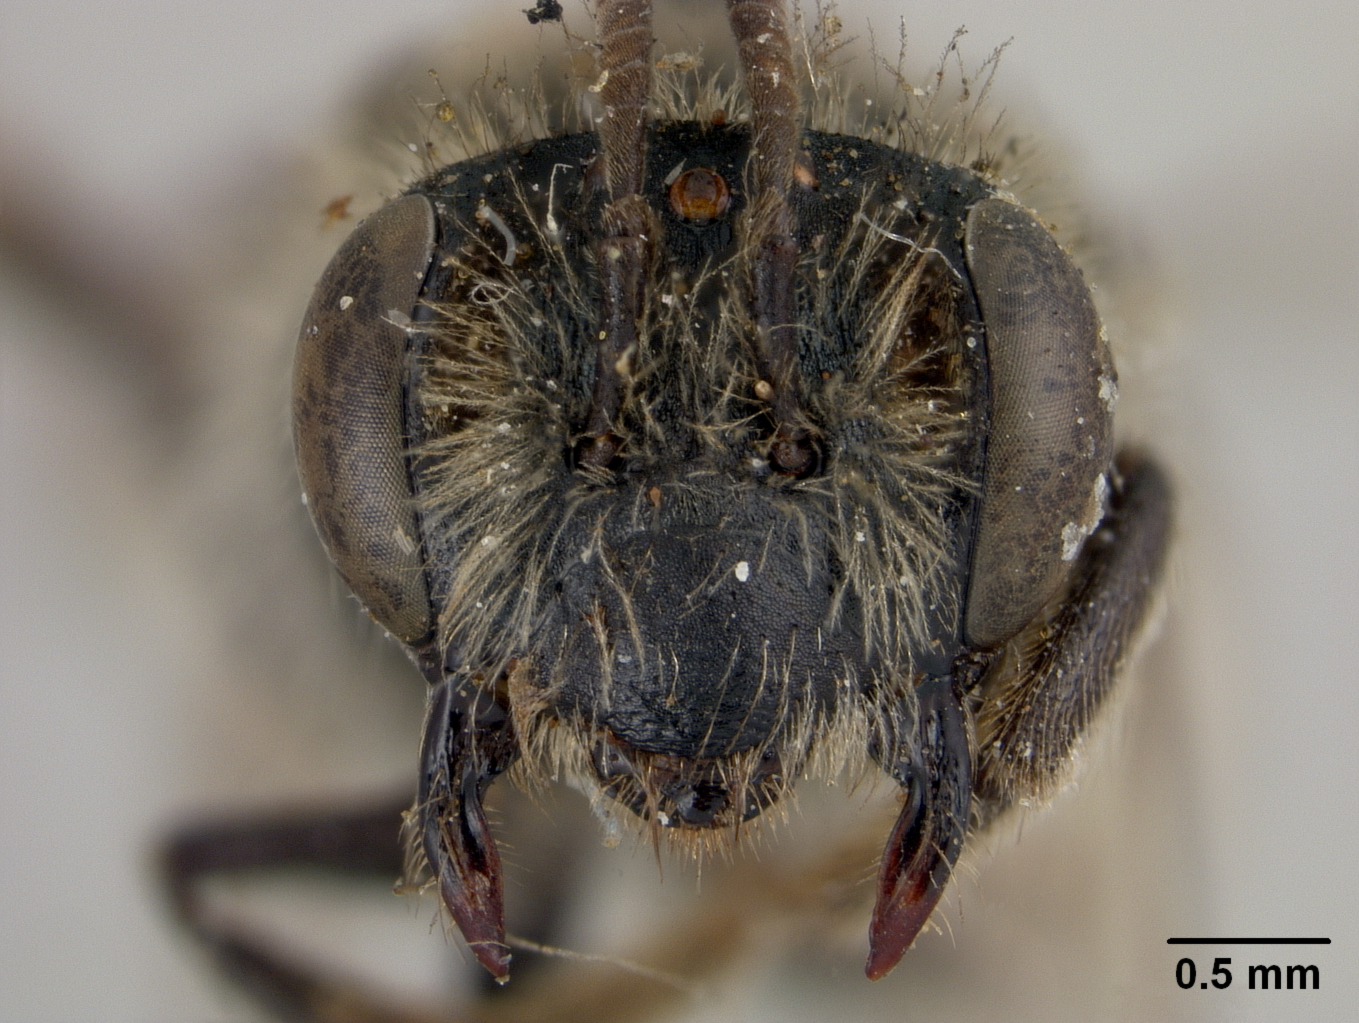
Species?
Andrena haroldi
